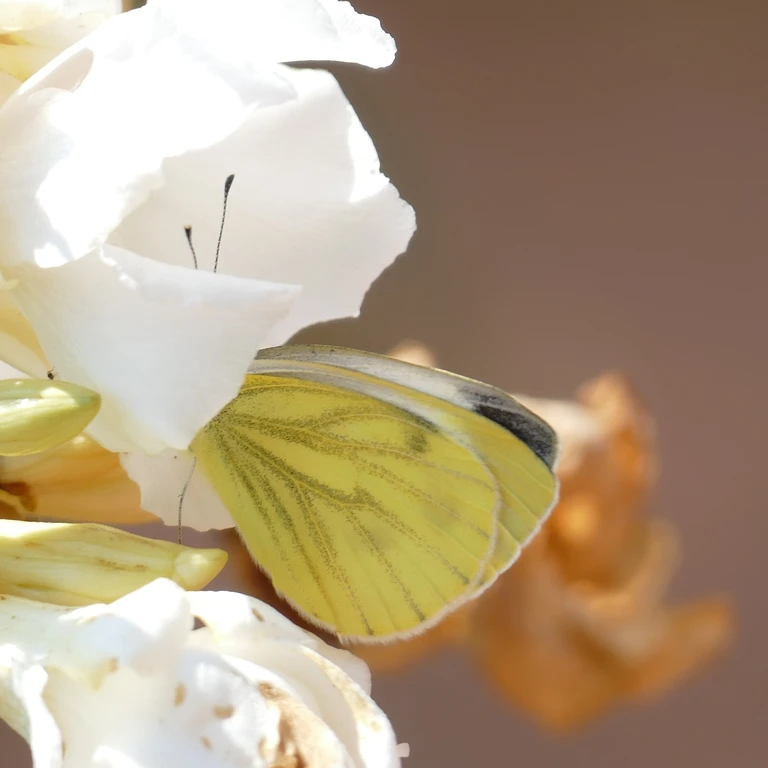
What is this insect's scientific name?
Pieris napi
